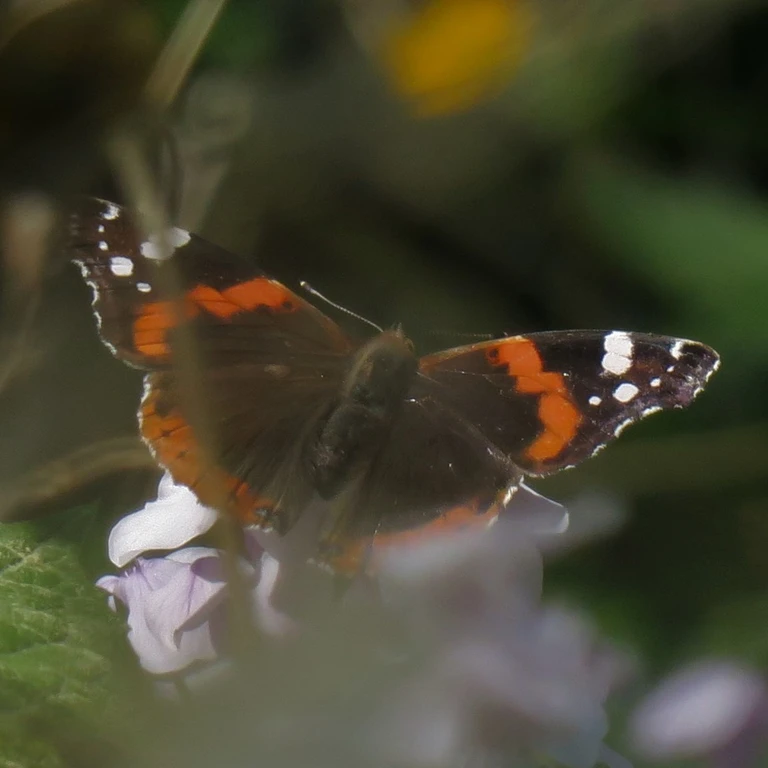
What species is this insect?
Vanessa atalanta
